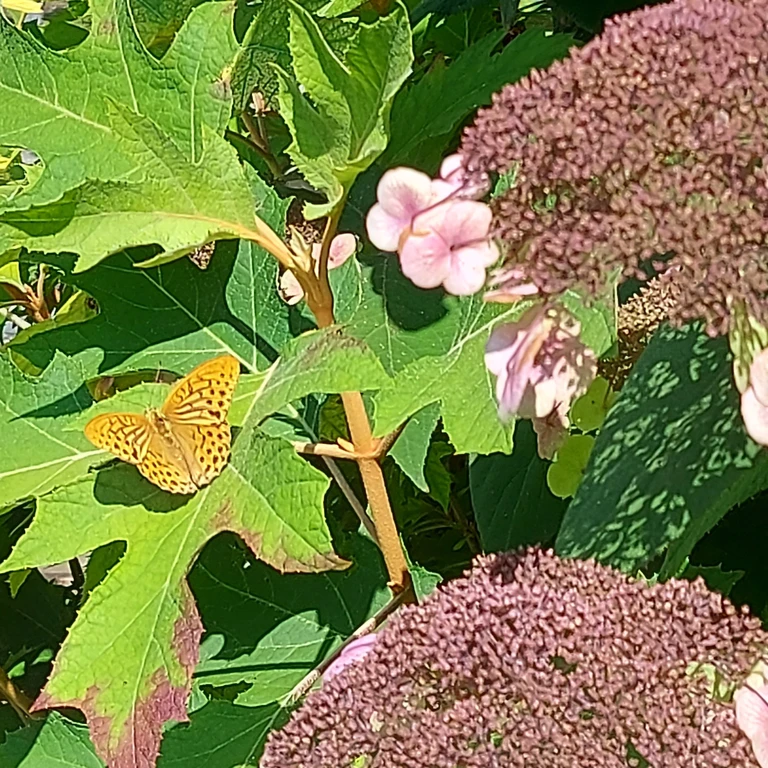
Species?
Argynnis paphia
